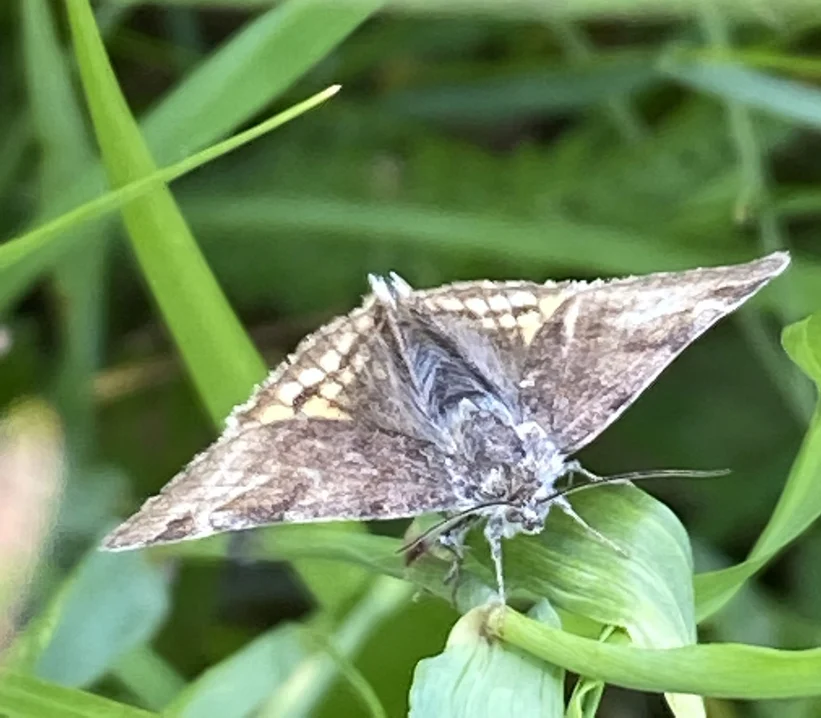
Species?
Euclidia glyphica
